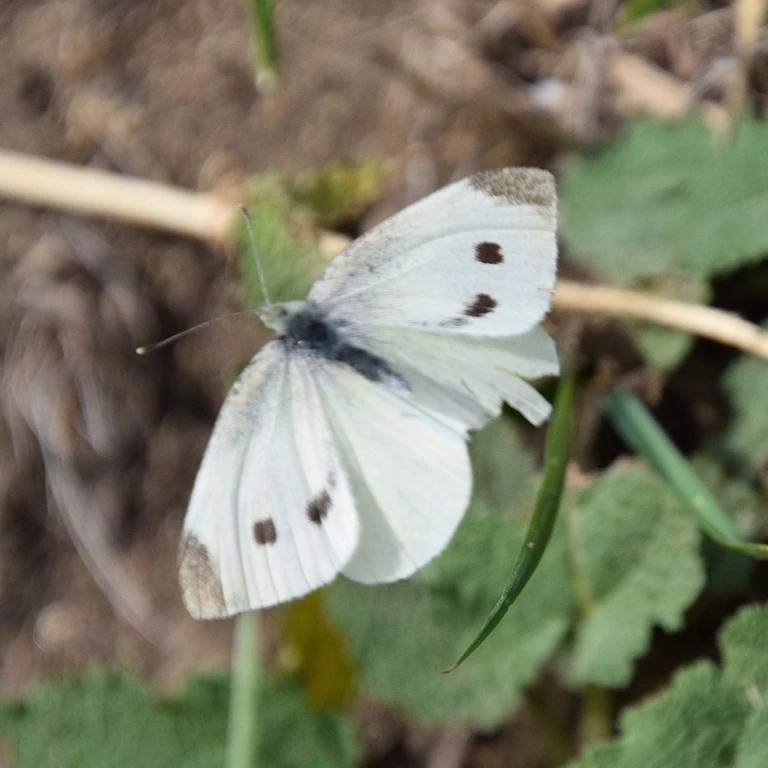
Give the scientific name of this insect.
Pieris rapae
